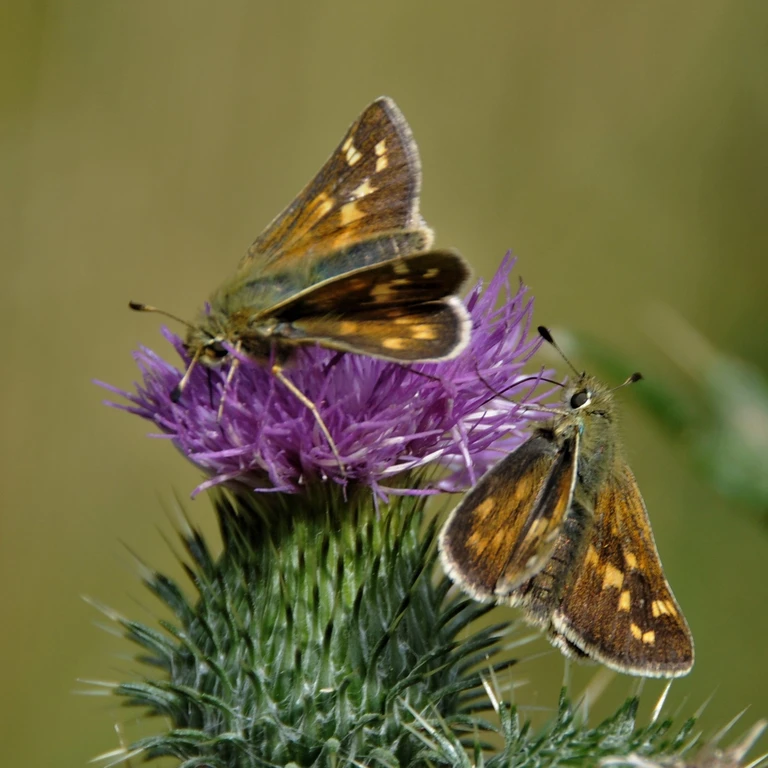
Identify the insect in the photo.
Hesperia comma
